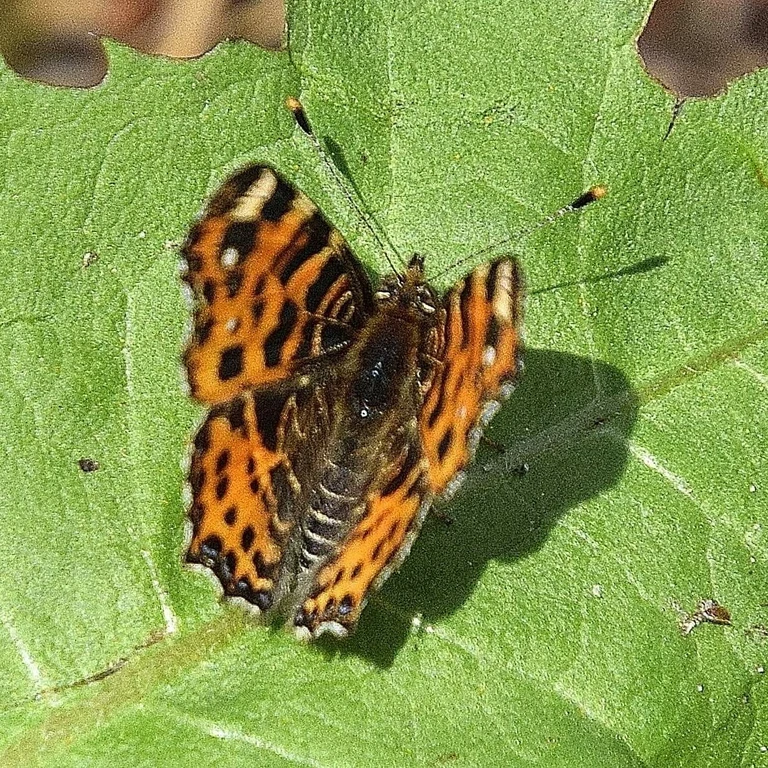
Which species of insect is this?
Araschnia levana
